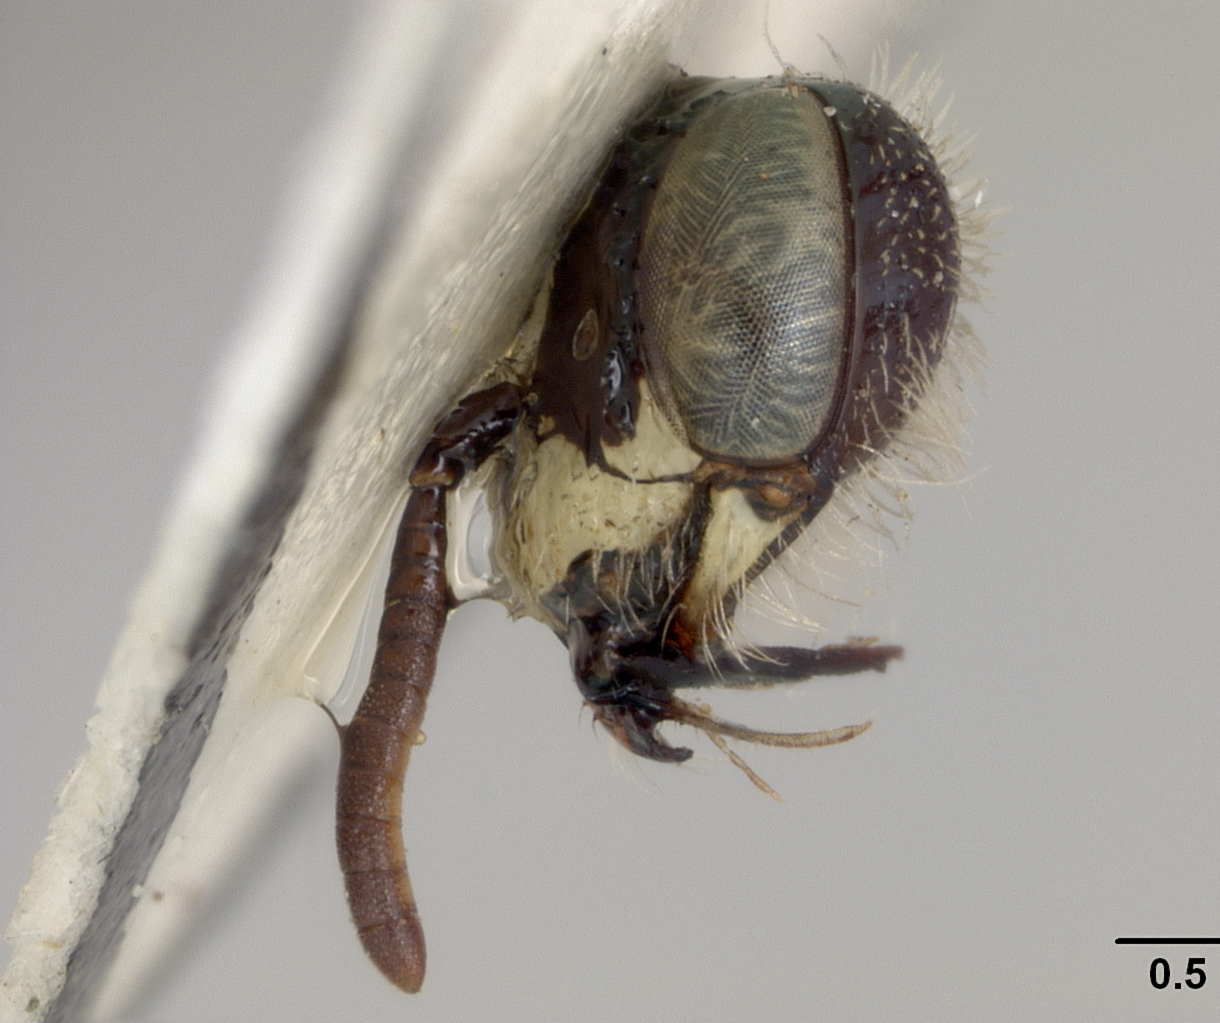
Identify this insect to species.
Perdita layiae
